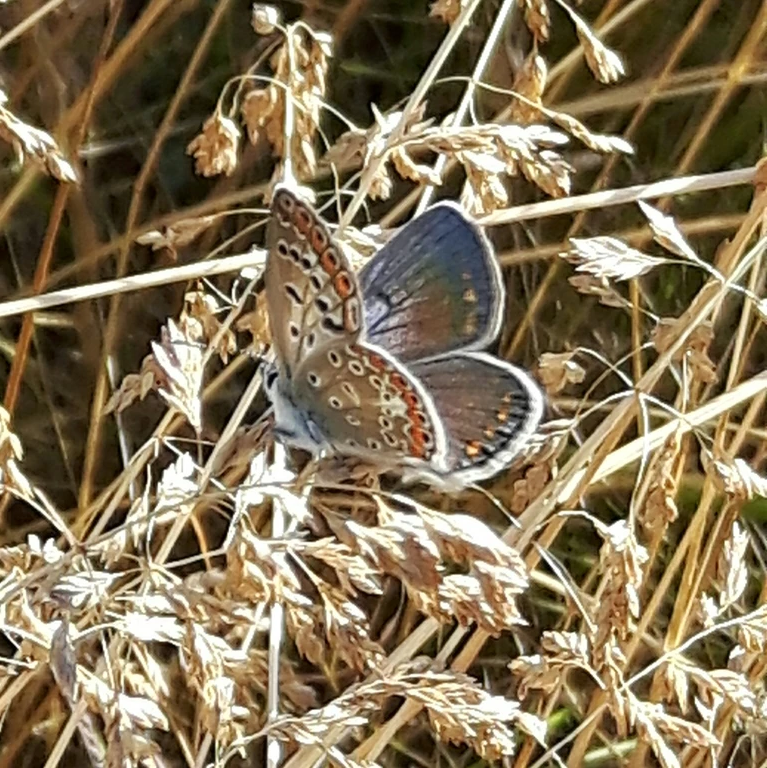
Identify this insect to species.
Polyommatus icarus
